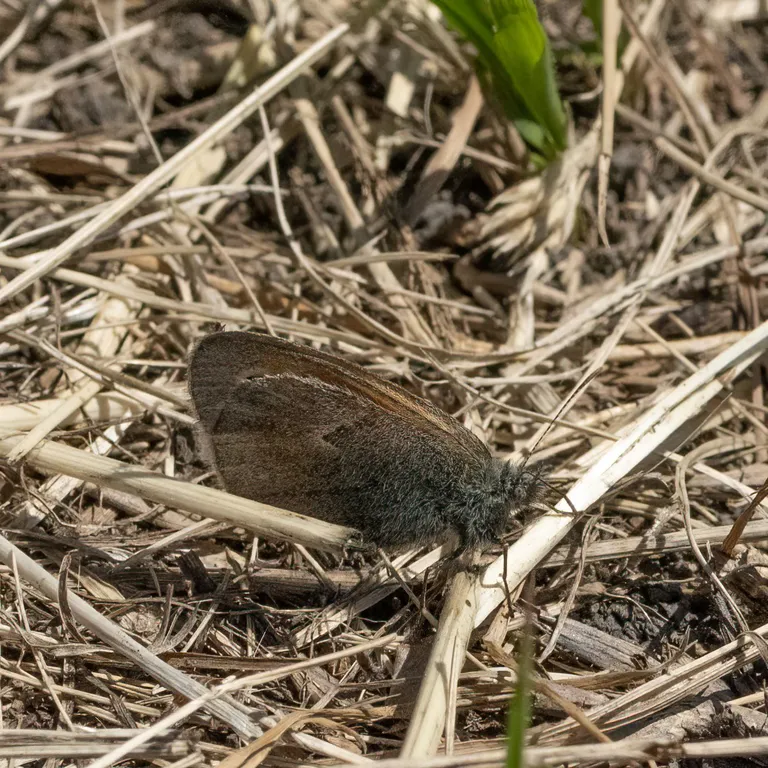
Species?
Coenonympha pamphilus
